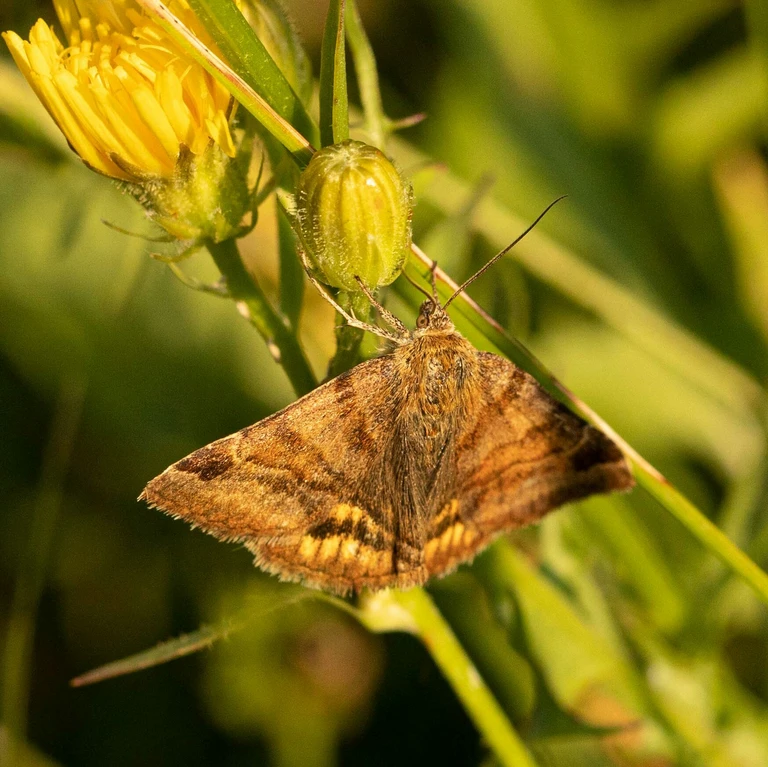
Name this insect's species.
Euclidia glyphica
